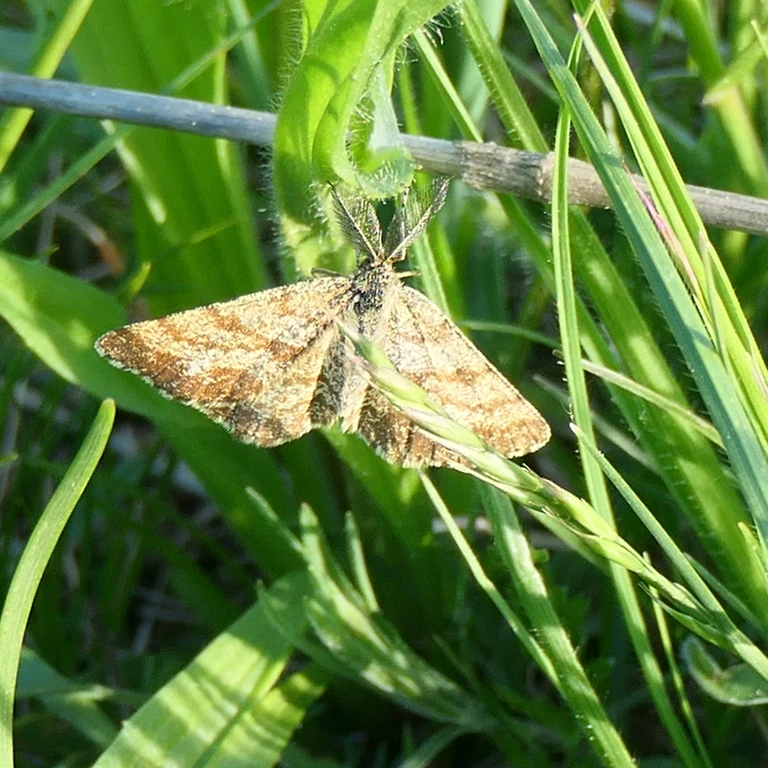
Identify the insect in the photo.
Ematurga atomaria
